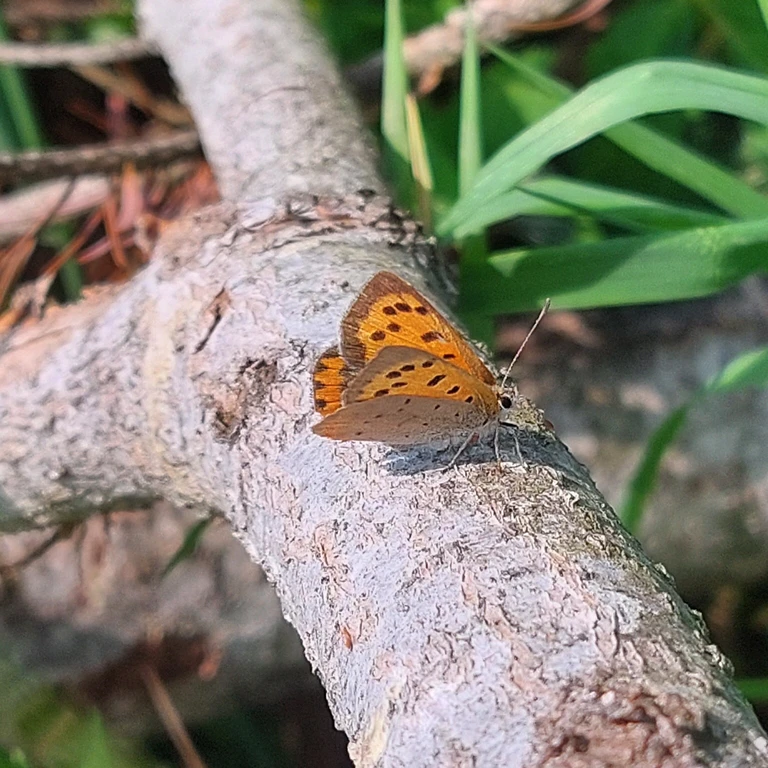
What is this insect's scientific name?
Lycaena phlaeas
